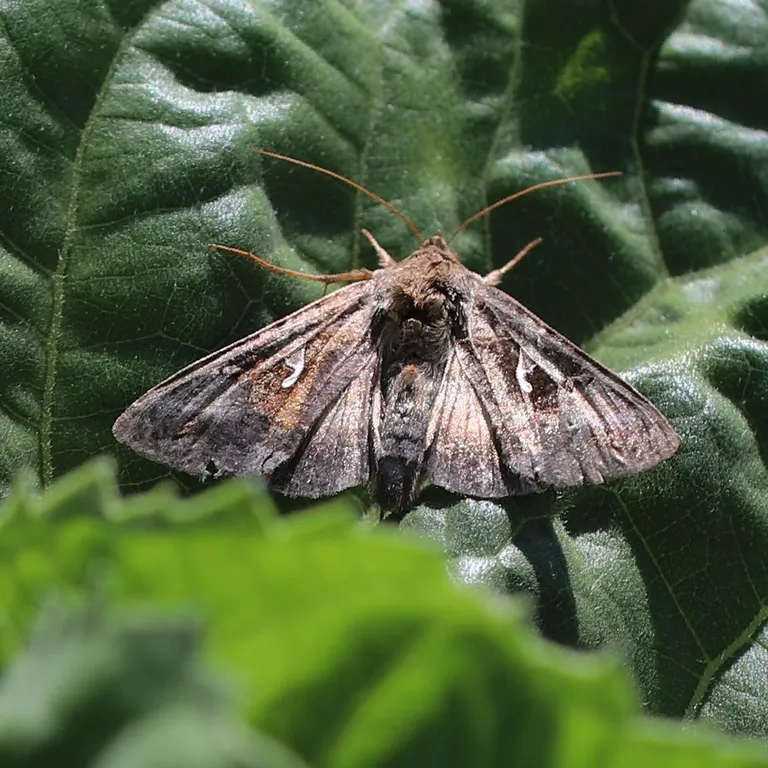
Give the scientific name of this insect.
Autographa gamma
